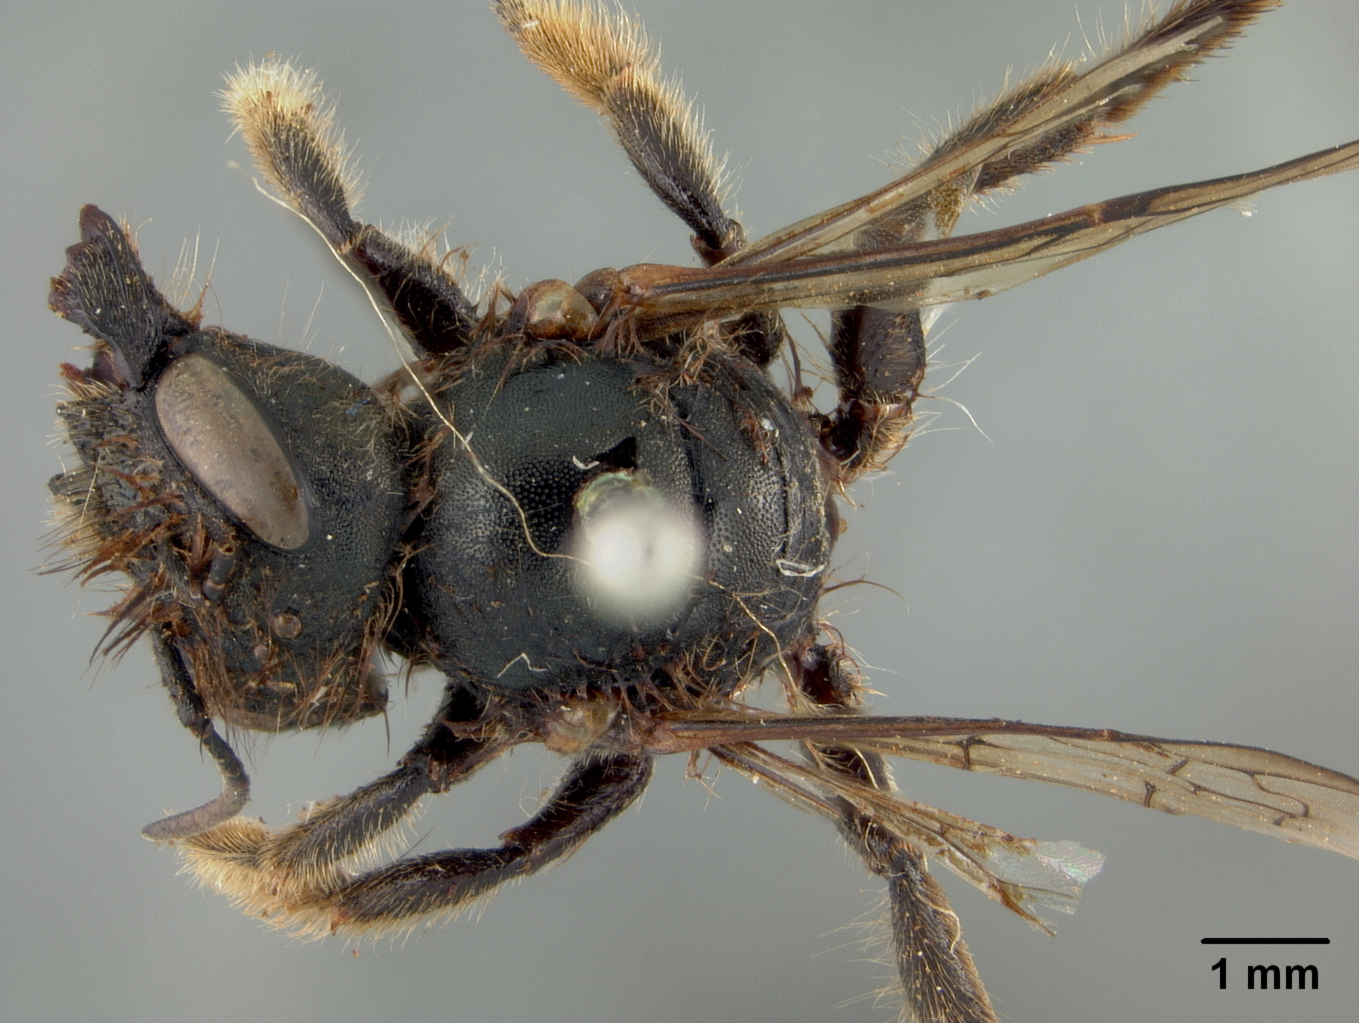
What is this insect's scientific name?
Osmia mitsukurii
